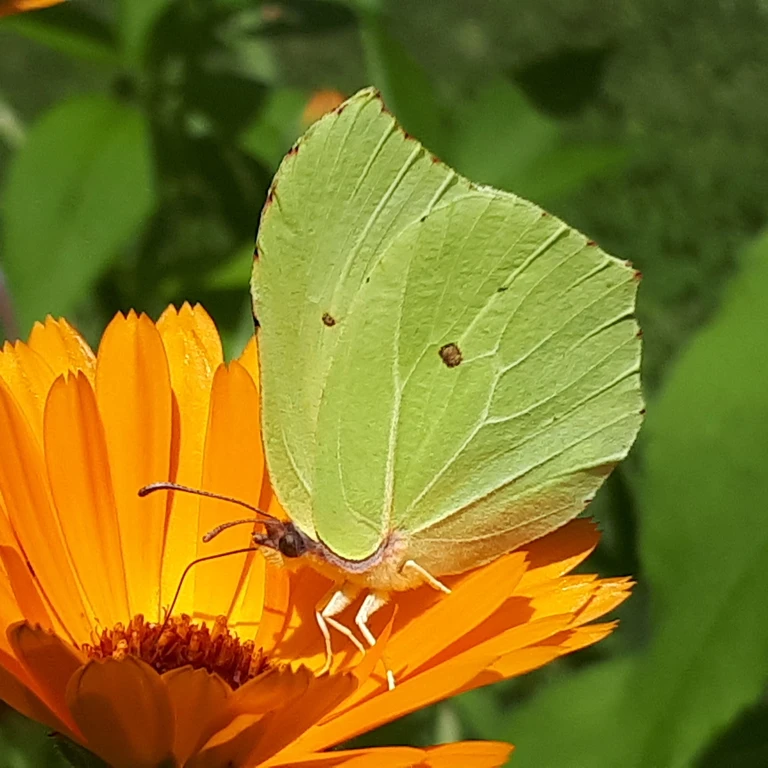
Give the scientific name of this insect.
Gonepteryx rhamni
